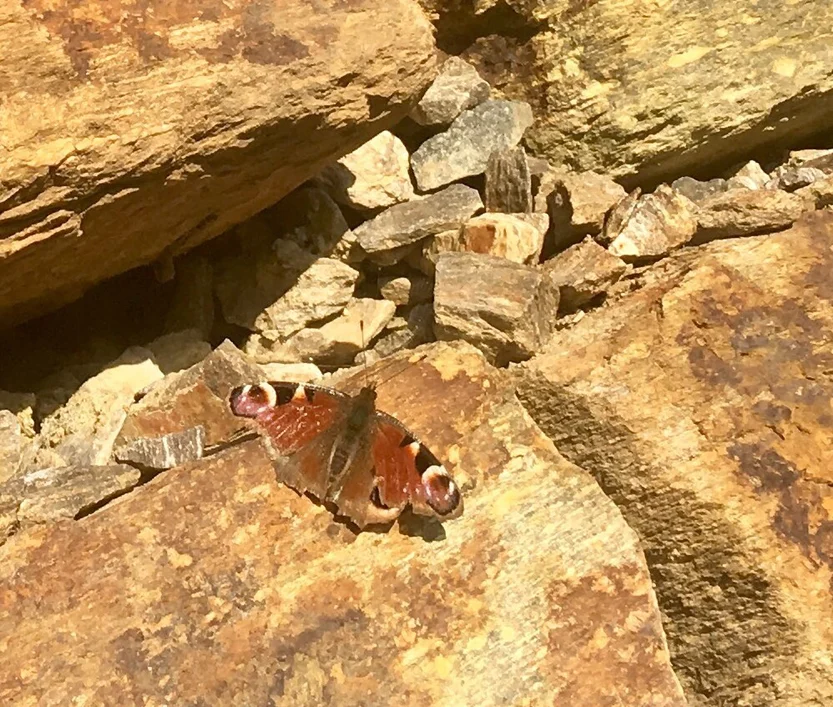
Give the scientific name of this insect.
Aglais io
